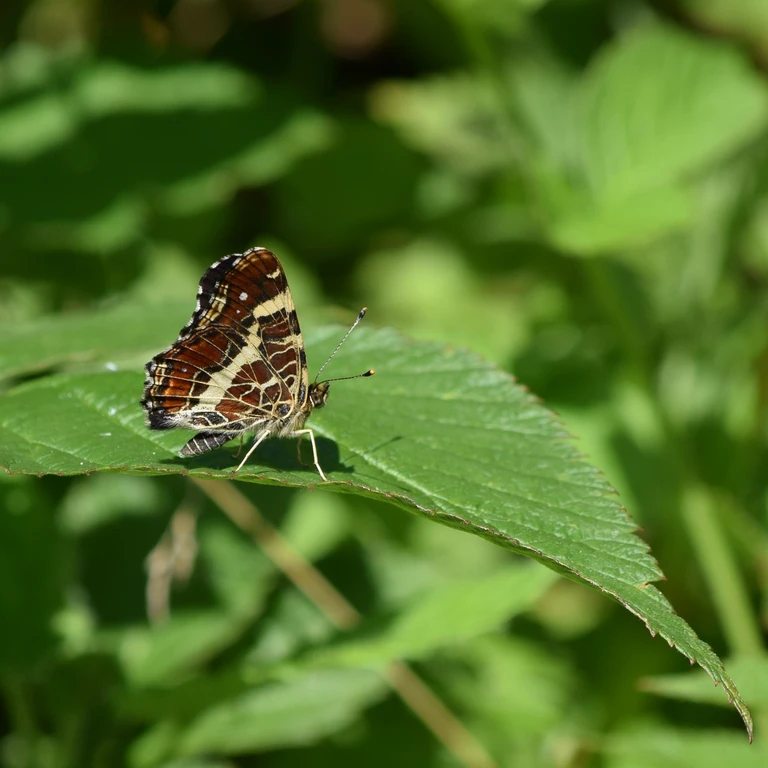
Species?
Araschnia levana
